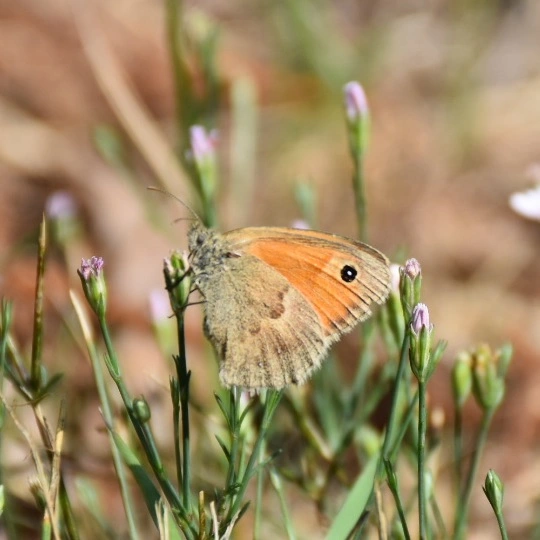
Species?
Coenonympha pamphilus
